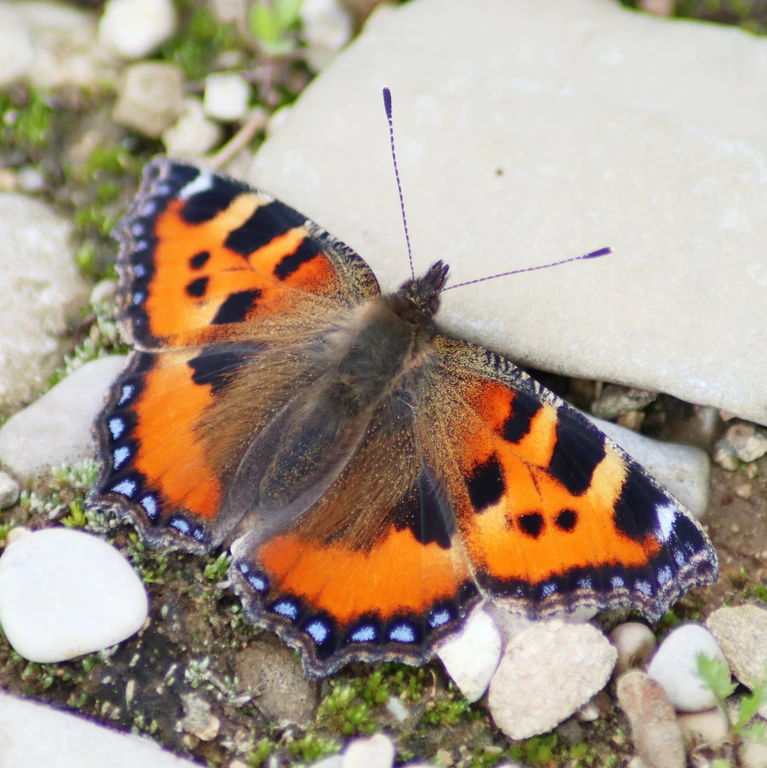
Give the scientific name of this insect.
Aglais urticae
